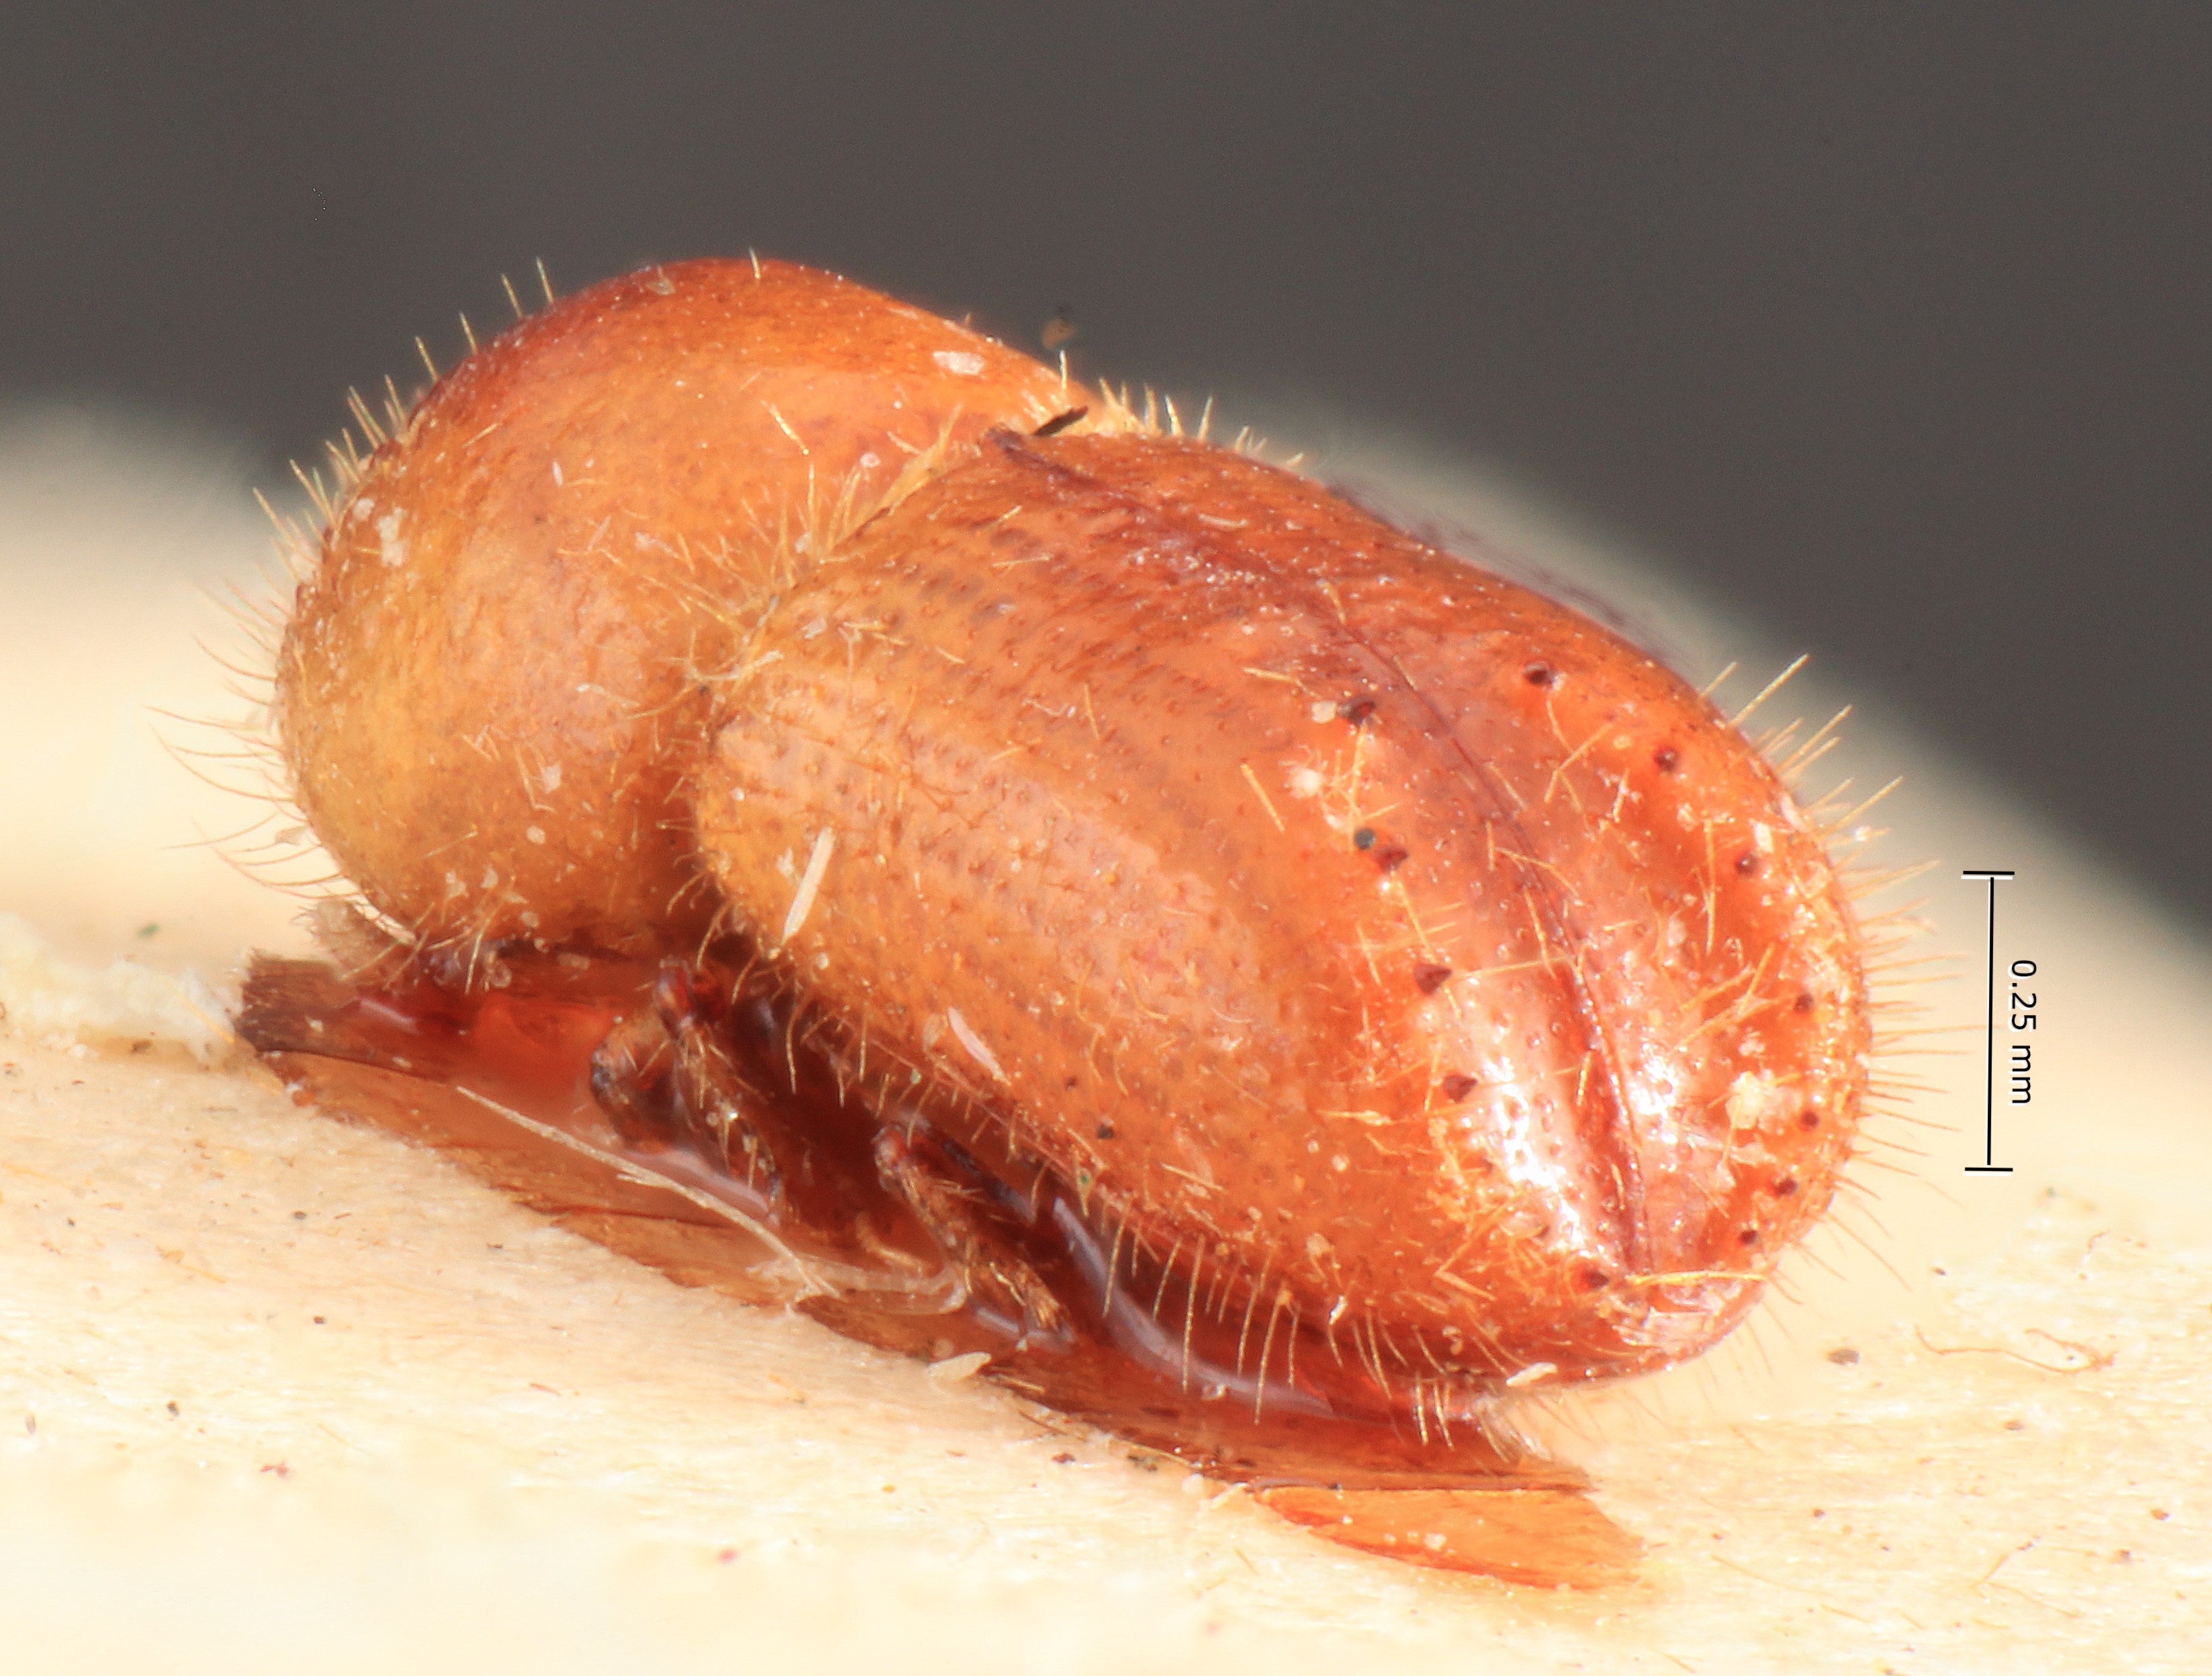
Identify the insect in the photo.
Xyleborus exsculptus
